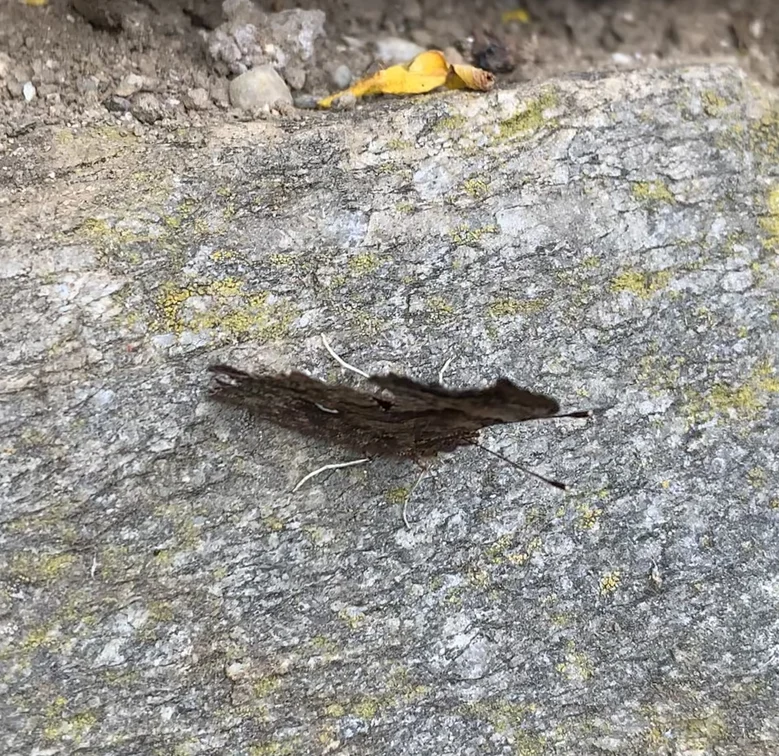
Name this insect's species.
Polygonia c-album
